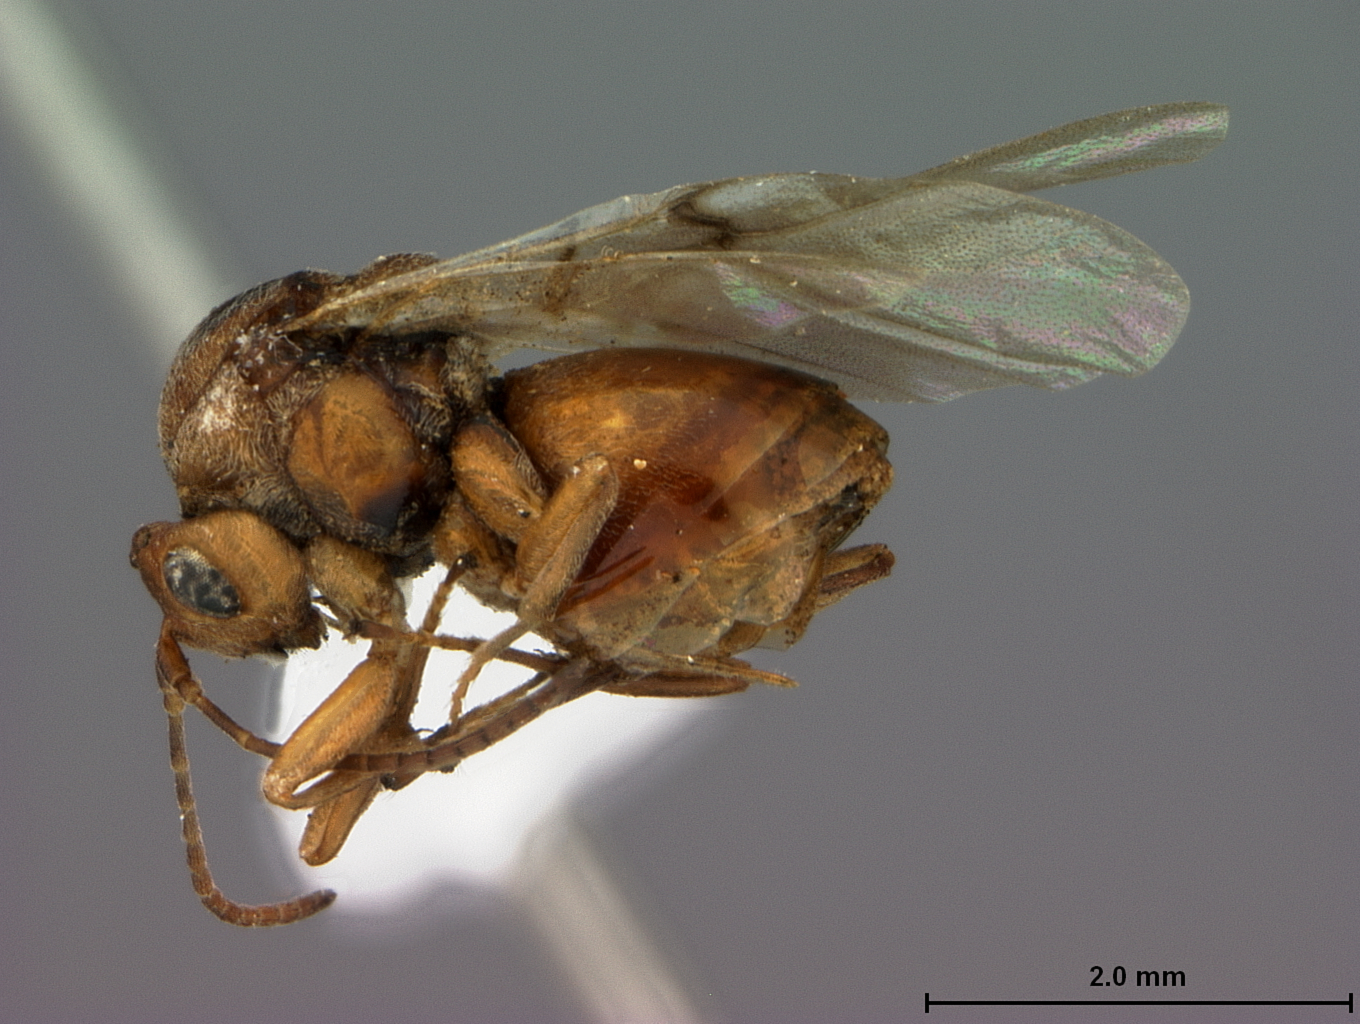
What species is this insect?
Callirhytis middletoni
